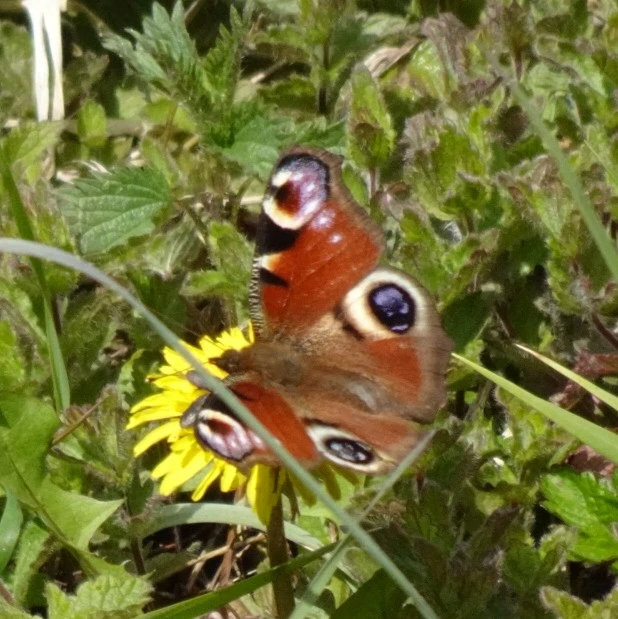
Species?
Aglais io
